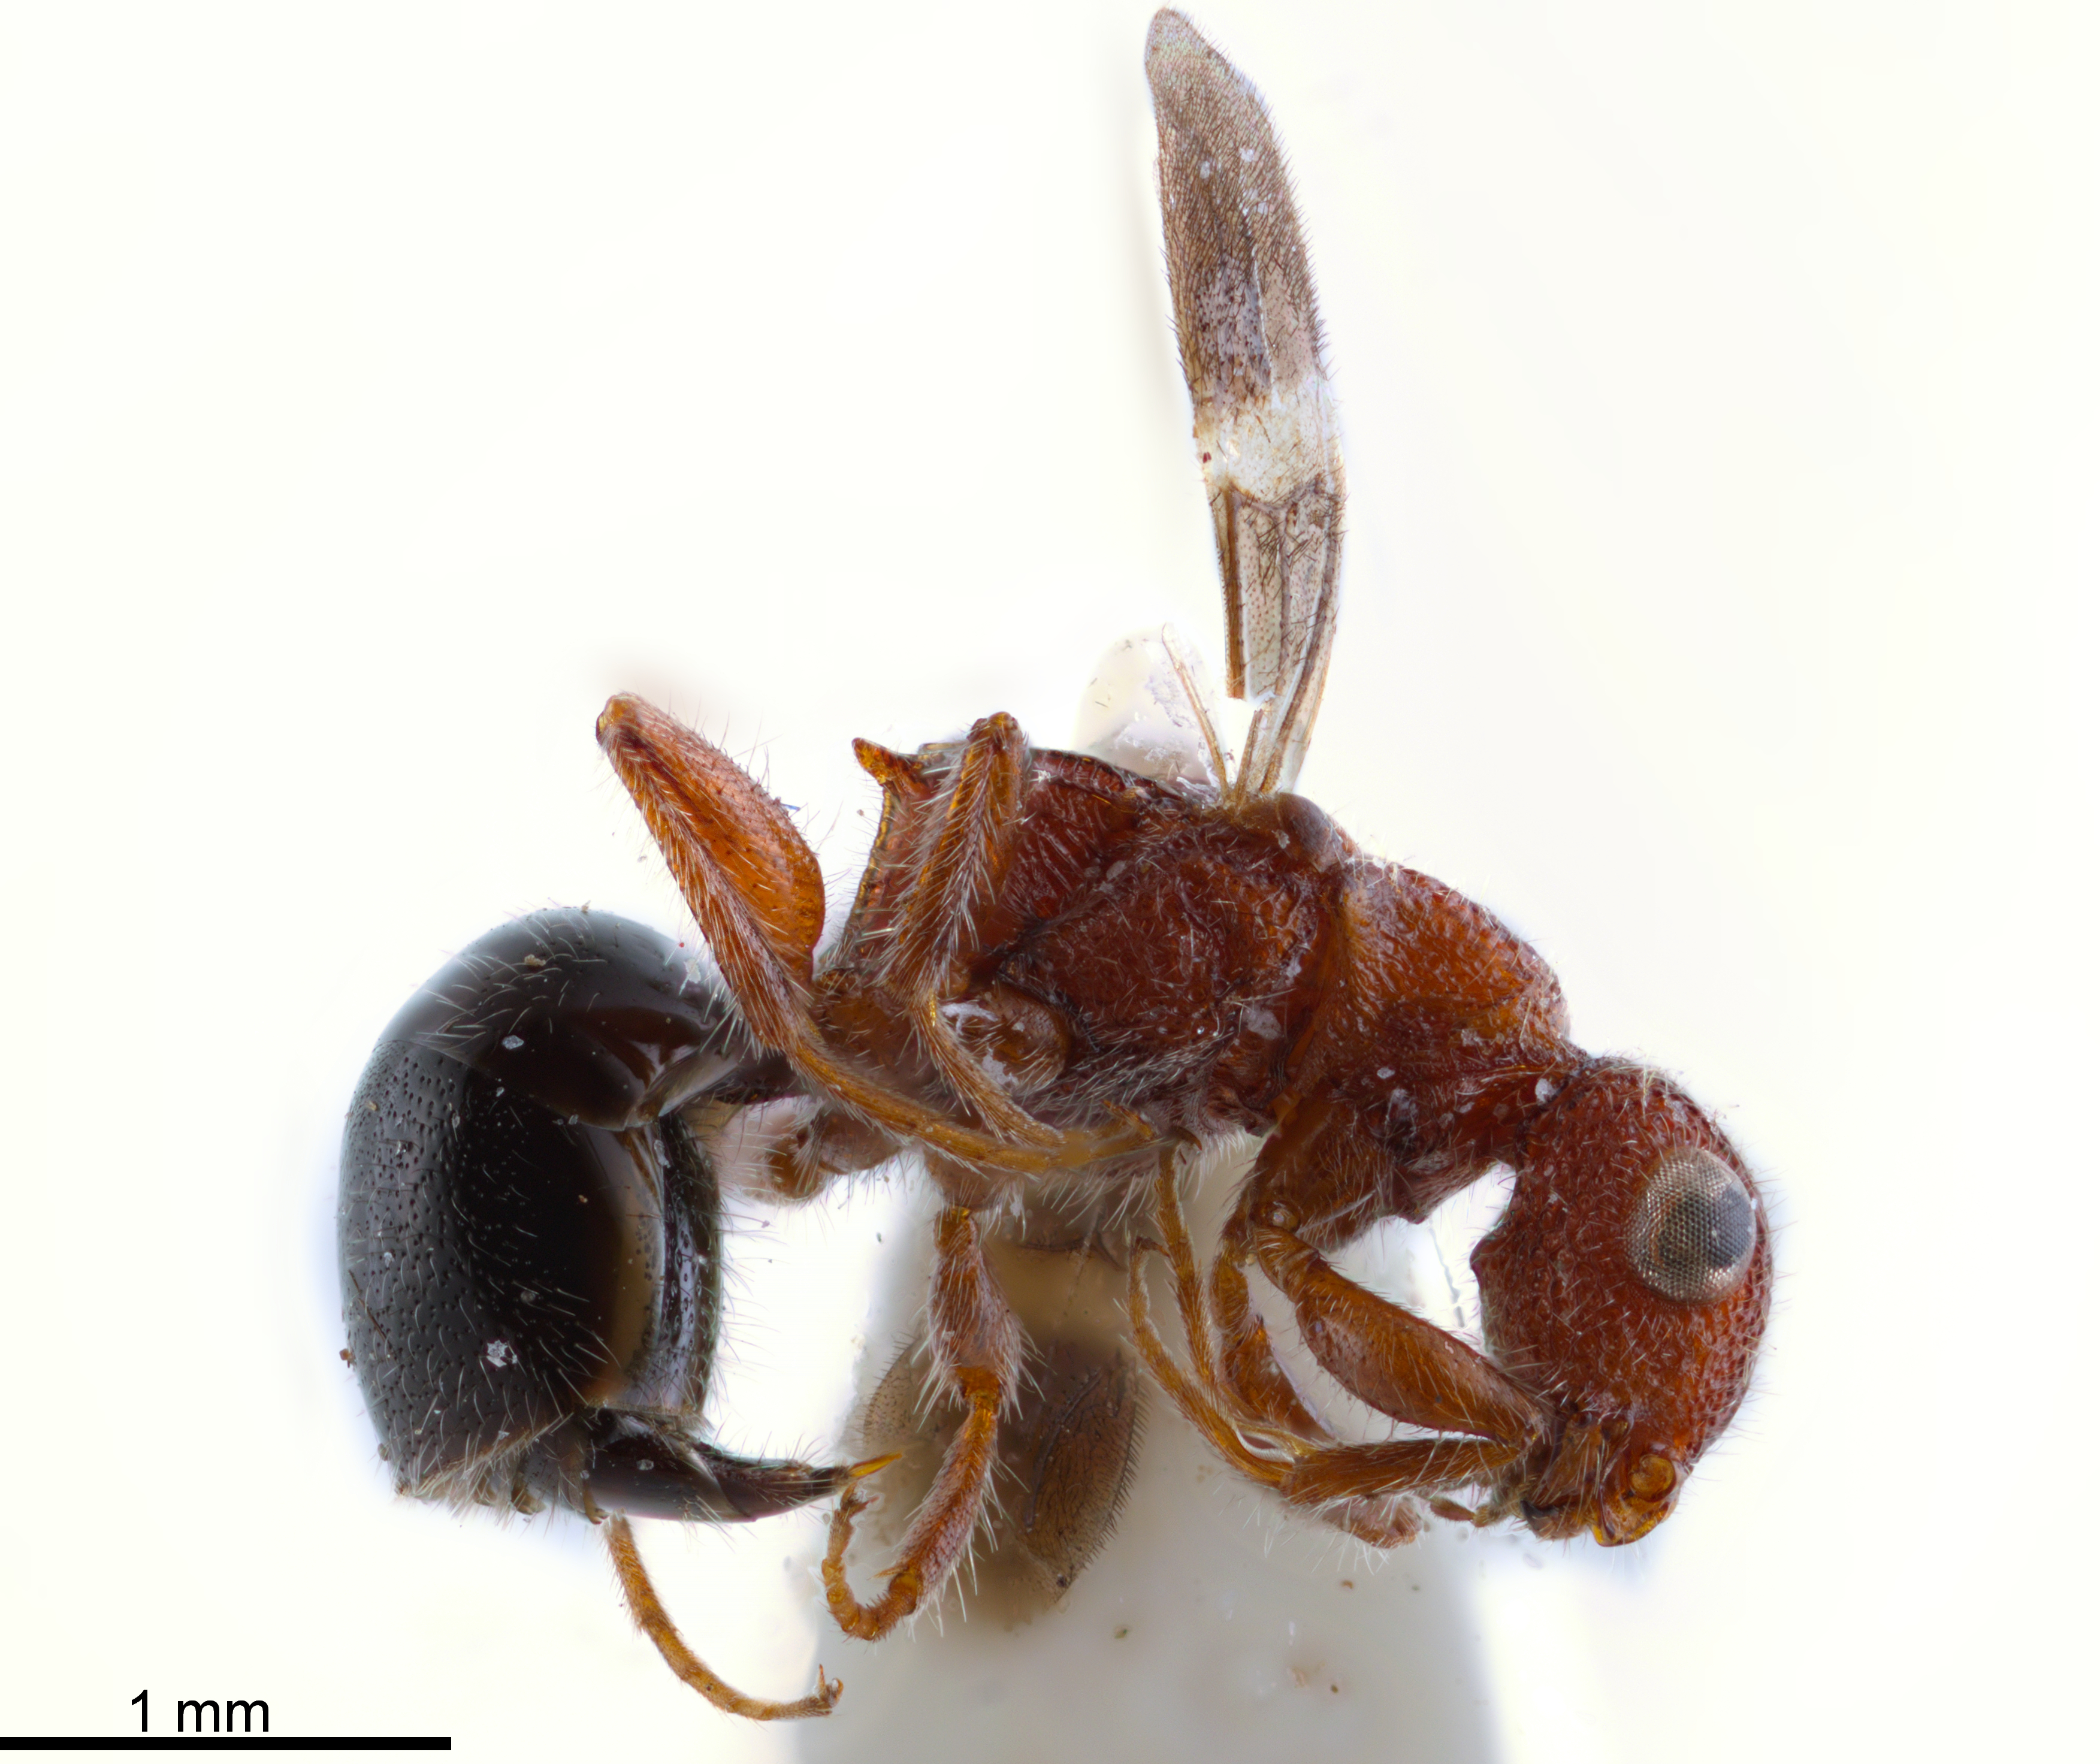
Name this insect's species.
Sulcomesitius menkei
